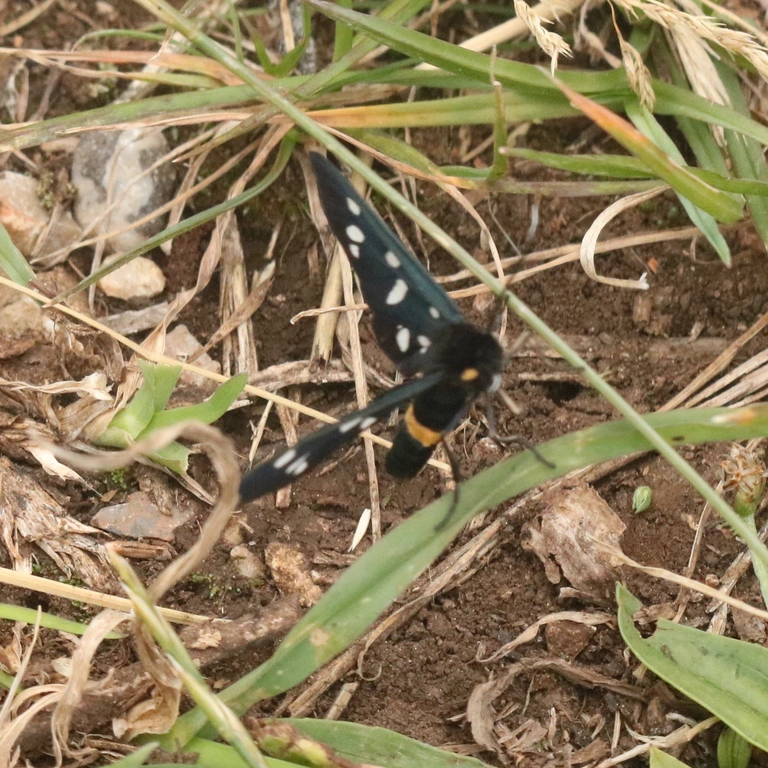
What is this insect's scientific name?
Amata phegea
